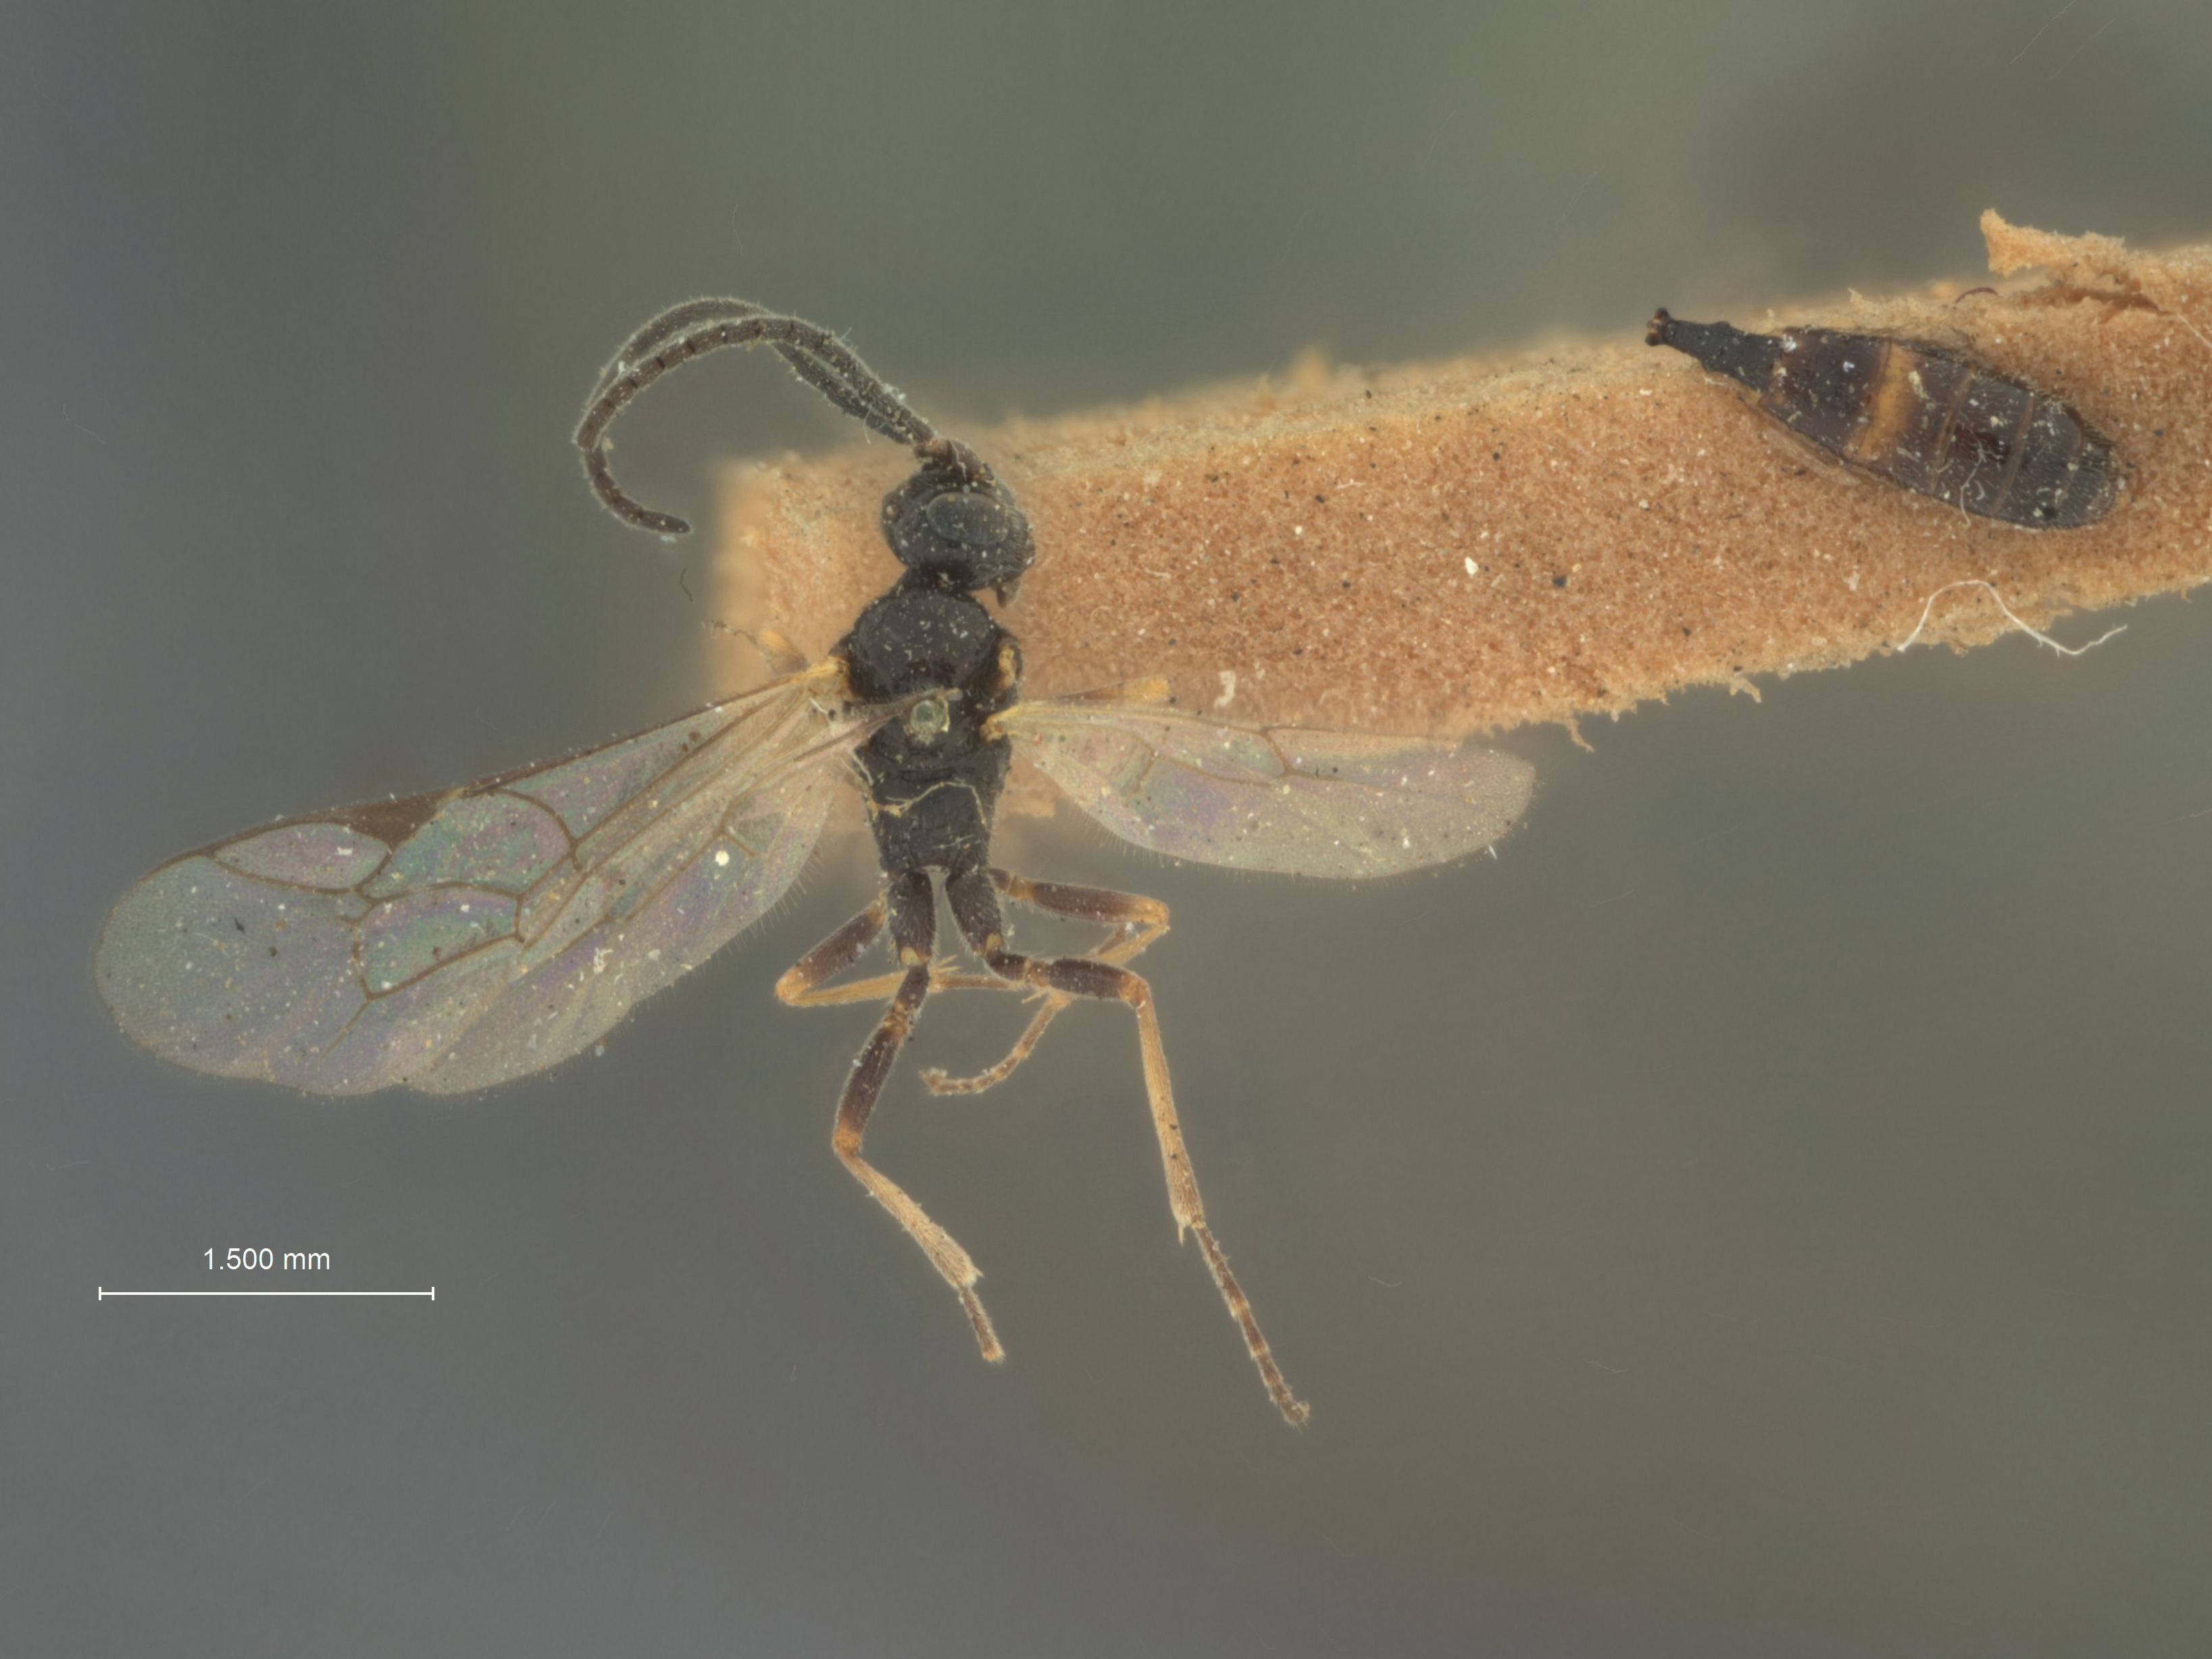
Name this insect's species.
Isochresta unicincta
